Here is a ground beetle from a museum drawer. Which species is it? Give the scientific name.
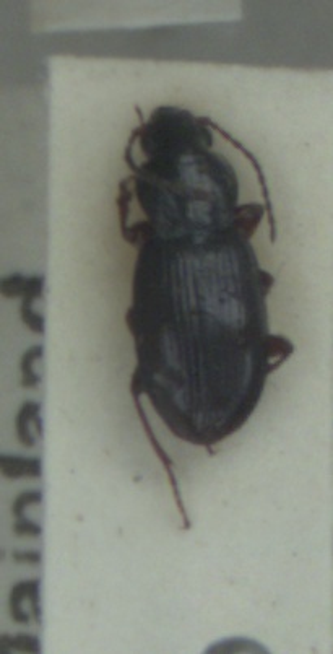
Pterostichus strenuus
